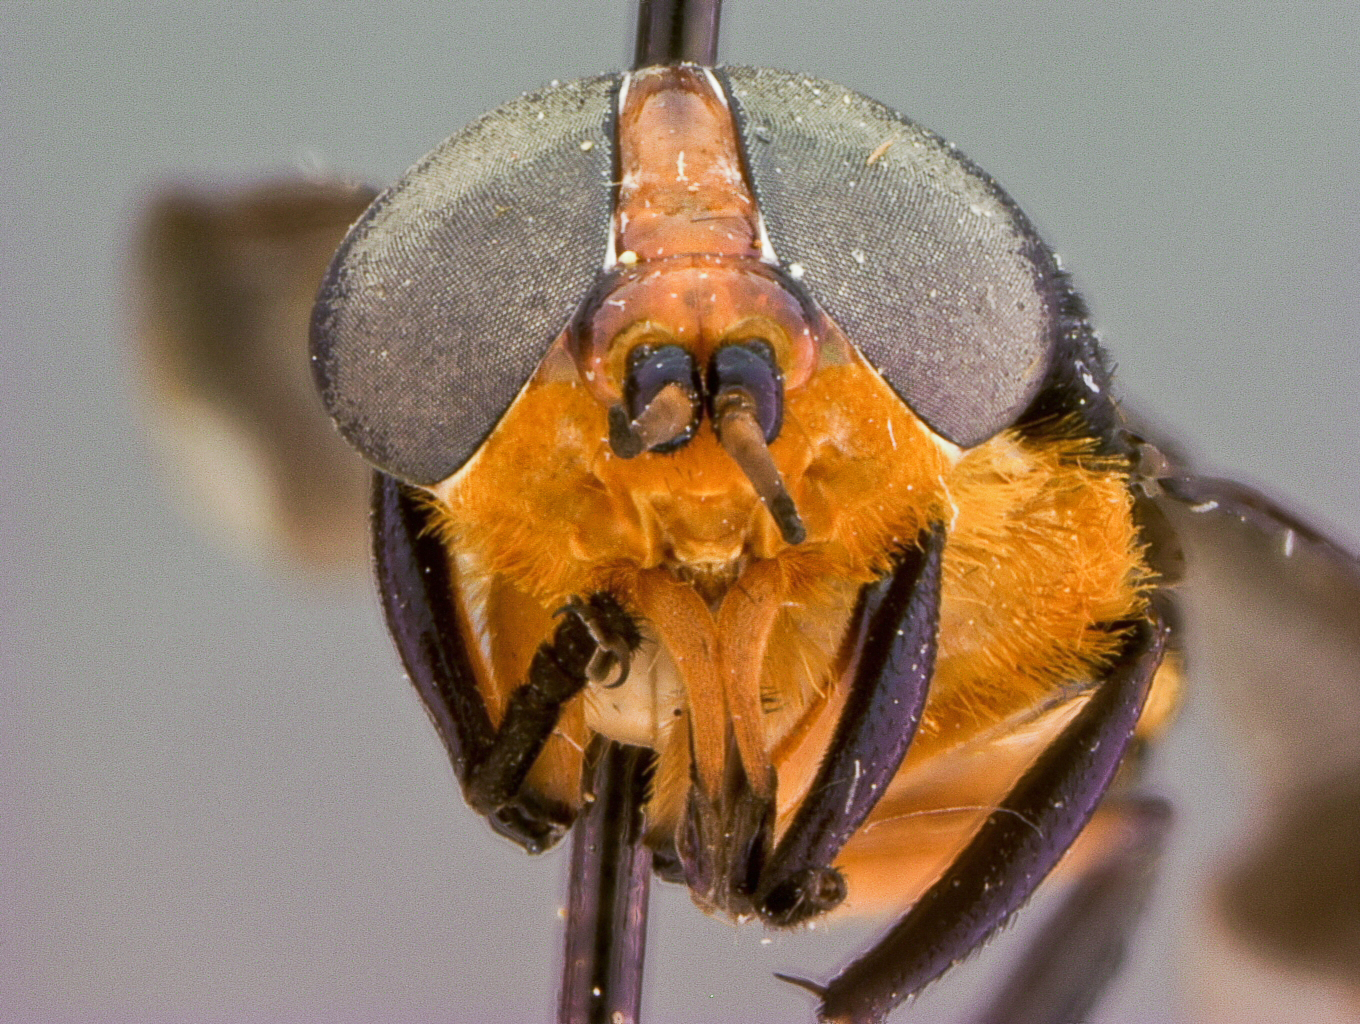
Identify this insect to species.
Bolbodimyia philipi
